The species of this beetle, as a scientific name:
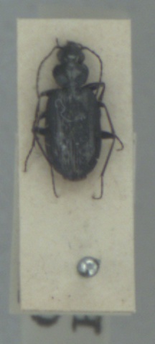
Sericoda quadripunctata
